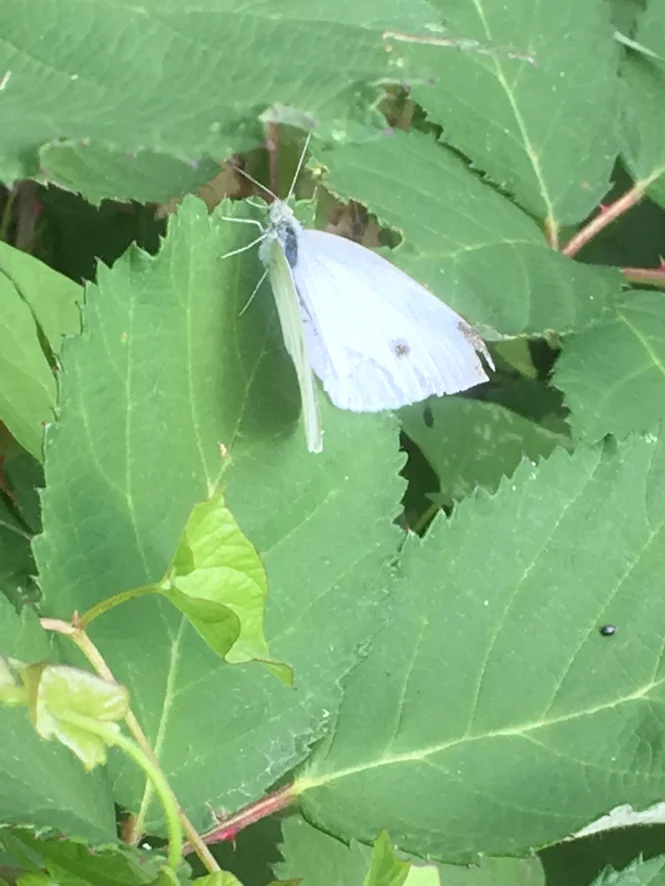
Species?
Pieris rapae
